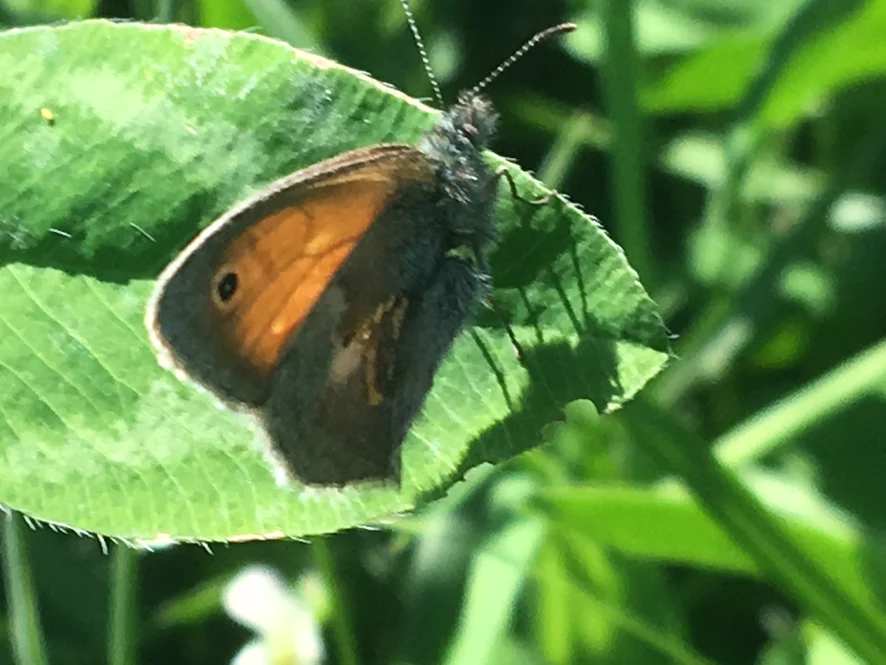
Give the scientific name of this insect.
Coenonympha pamphilus
